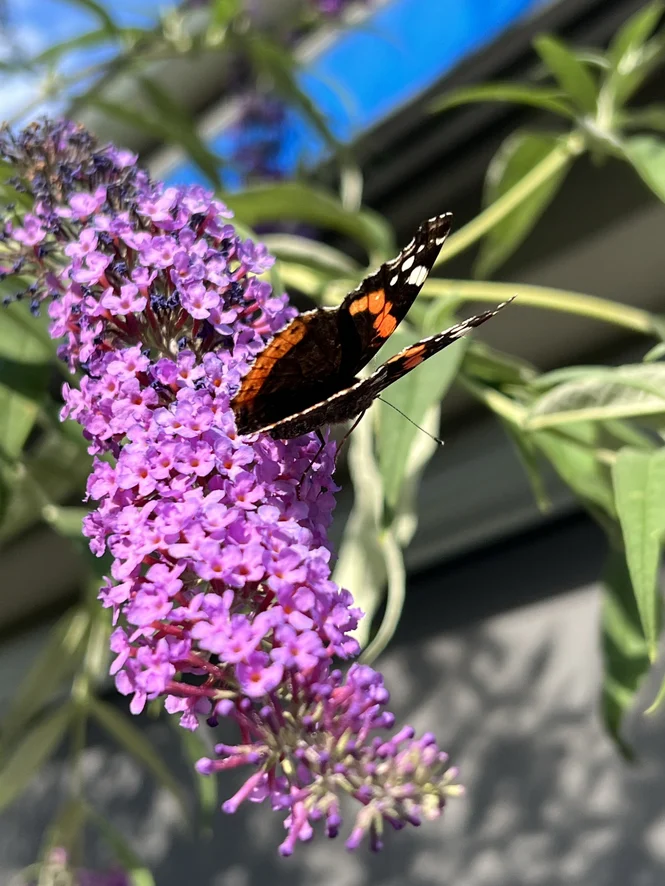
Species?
Vanessa atalanta
